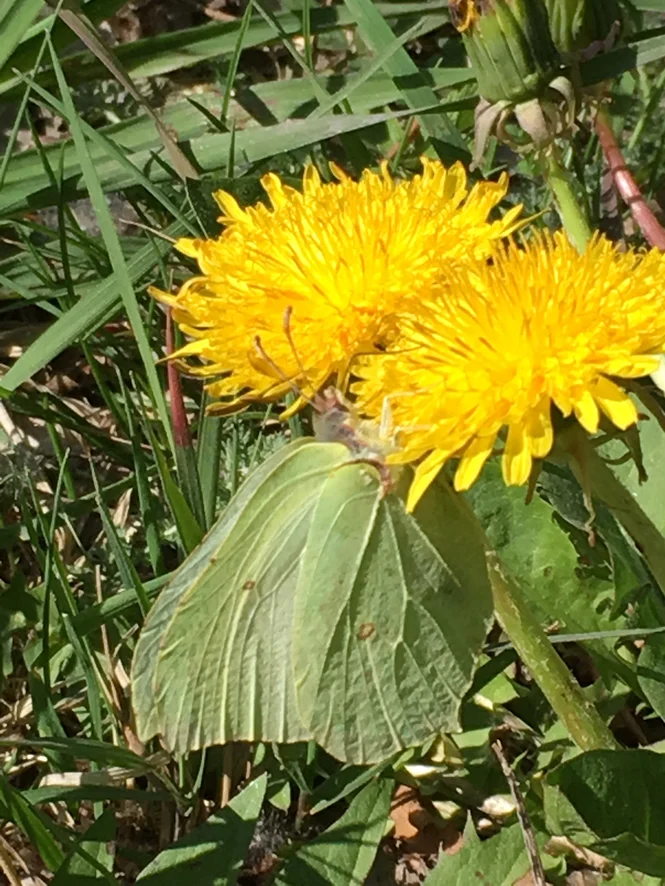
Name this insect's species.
Gonepteryx rhamni
